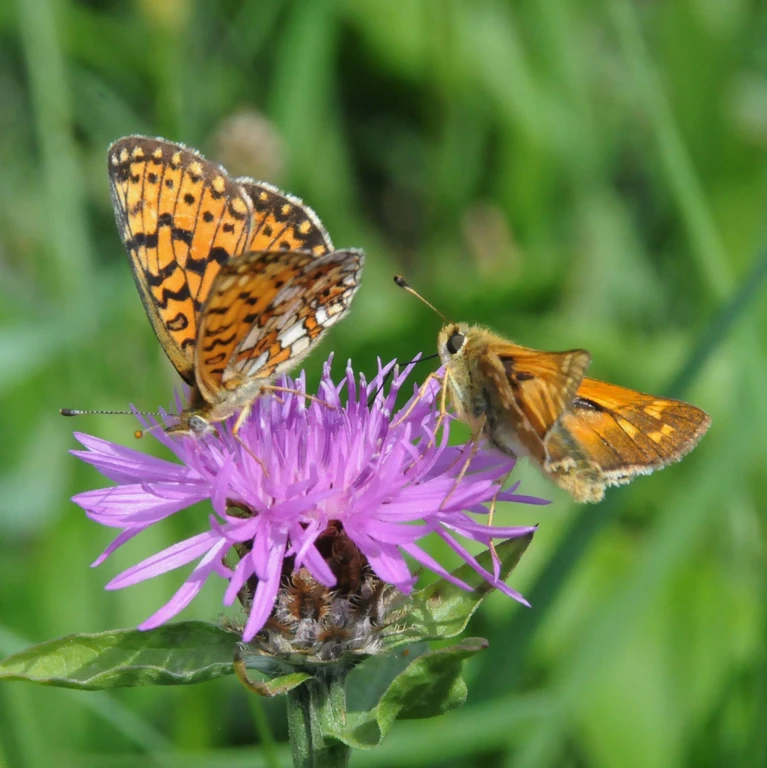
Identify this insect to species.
Boloria selene
